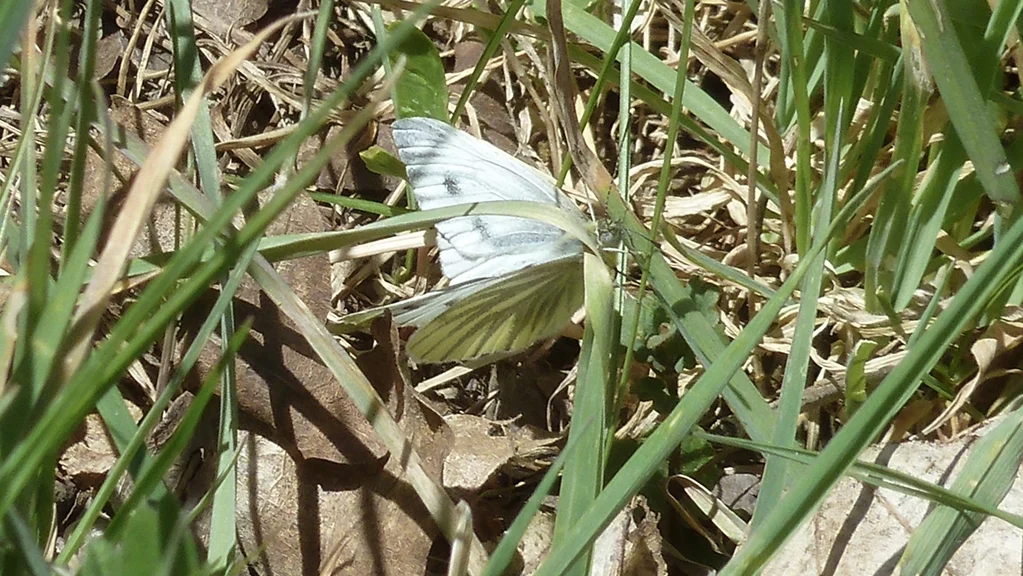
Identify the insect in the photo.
Pieris napi
